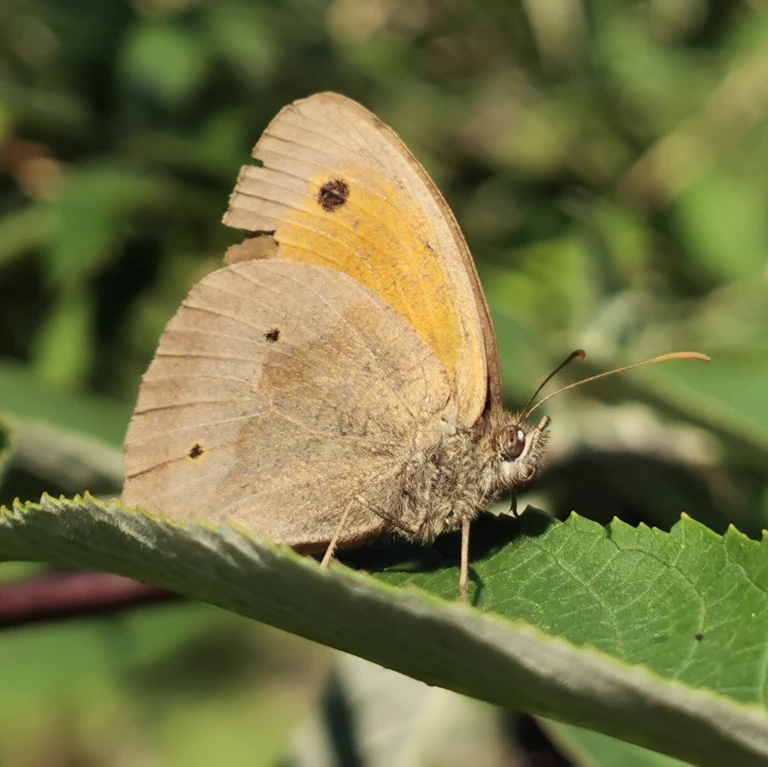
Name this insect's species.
Maniola jurtina
